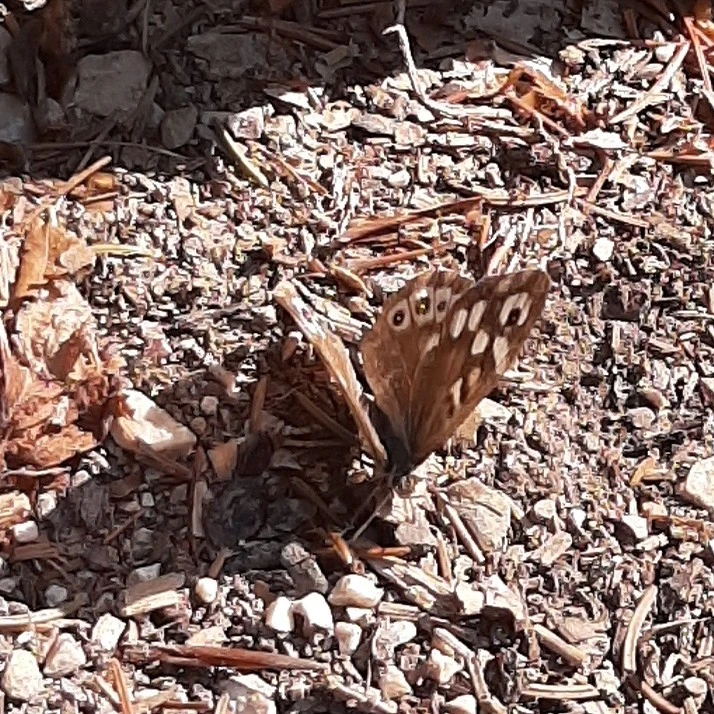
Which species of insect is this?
Pararge aegeria
